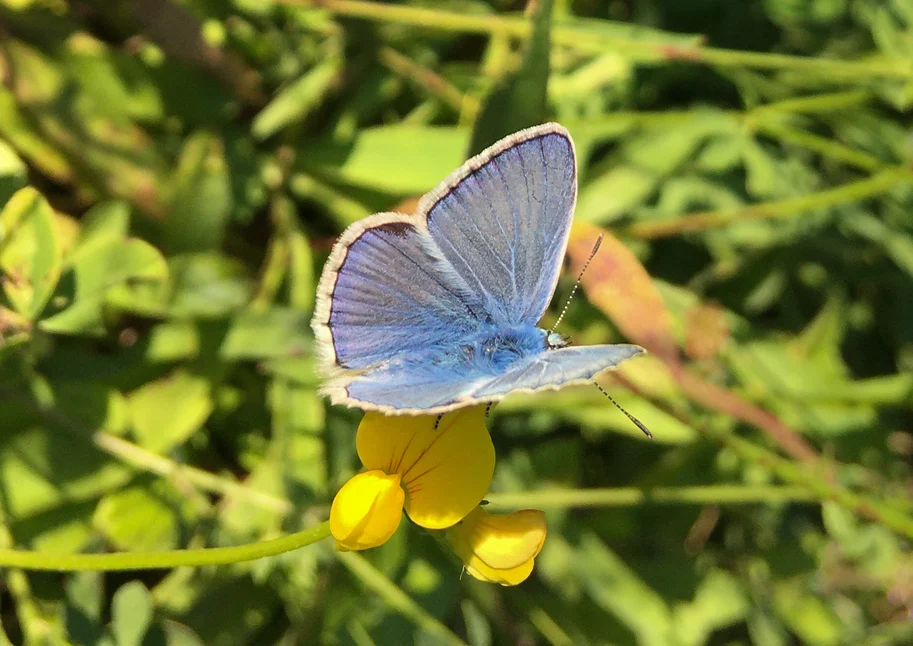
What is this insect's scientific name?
Polyommatus icarus
